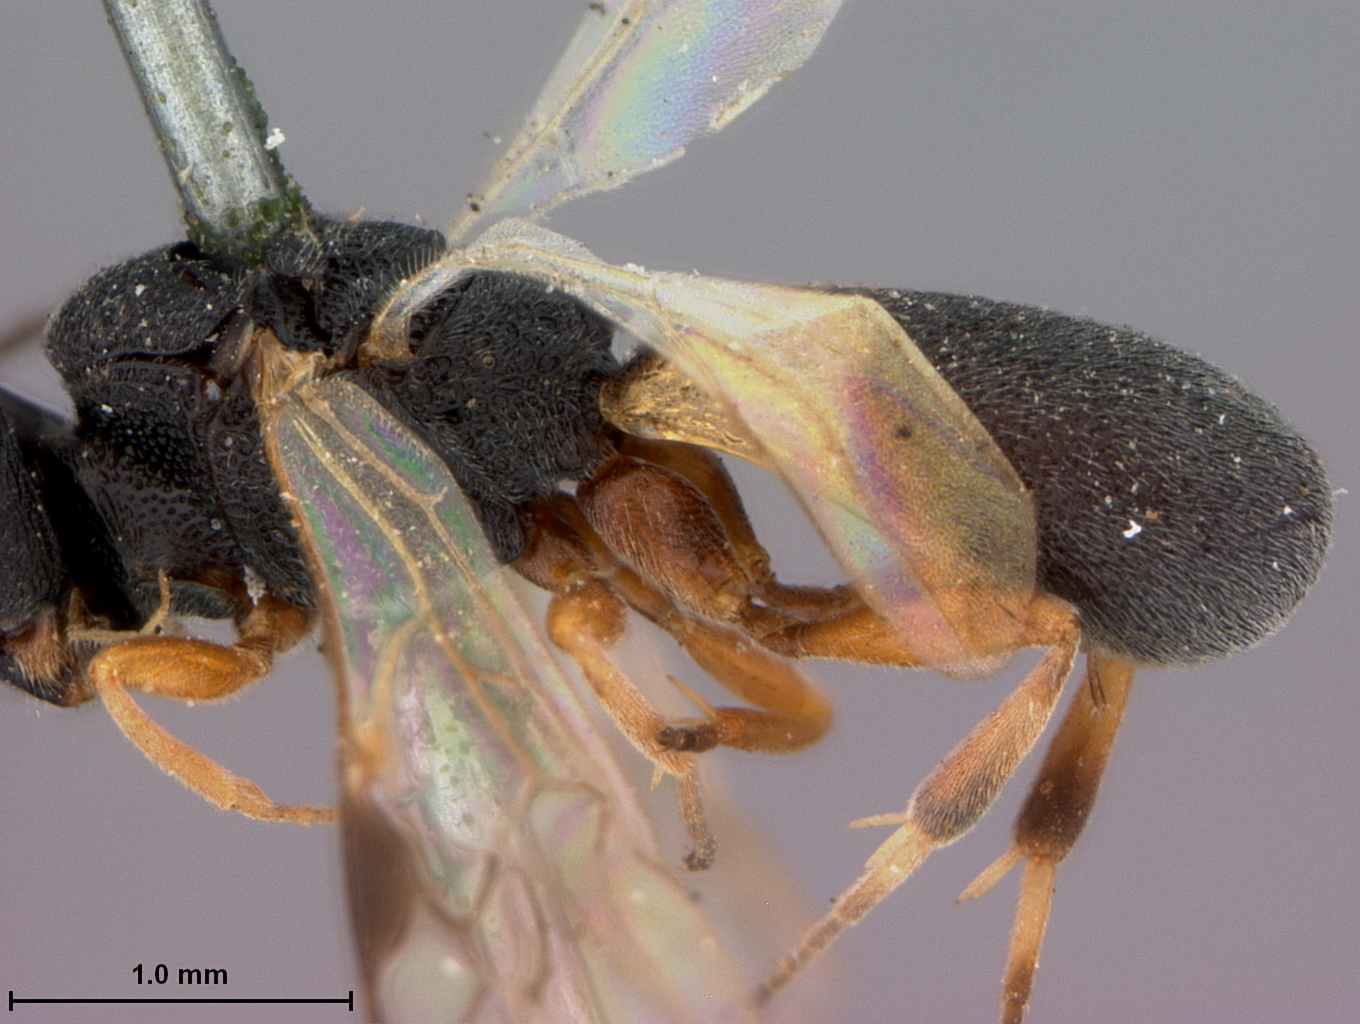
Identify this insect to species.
Chelonus connectens
